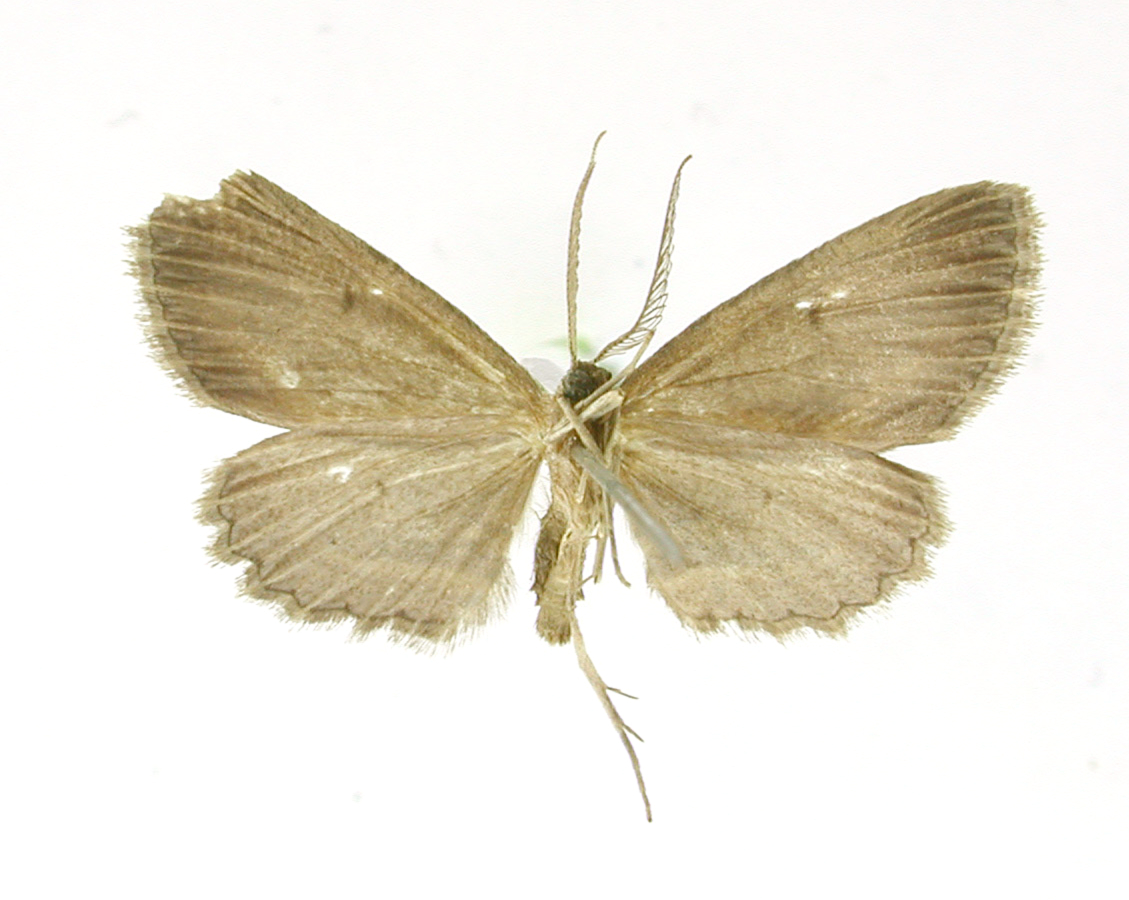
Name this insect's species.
Boarmia gofa
